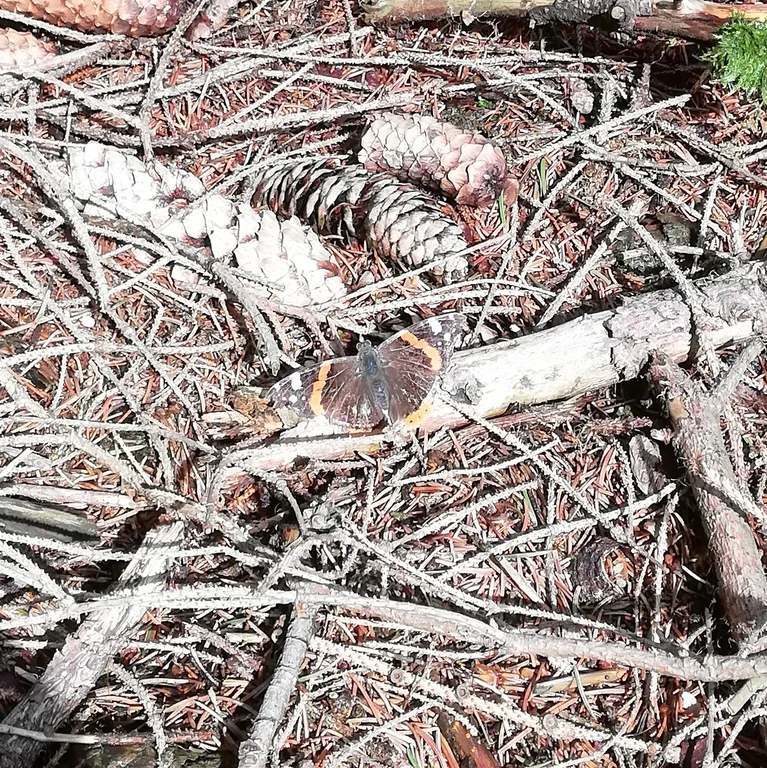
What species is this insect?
Vanessa atalanta
